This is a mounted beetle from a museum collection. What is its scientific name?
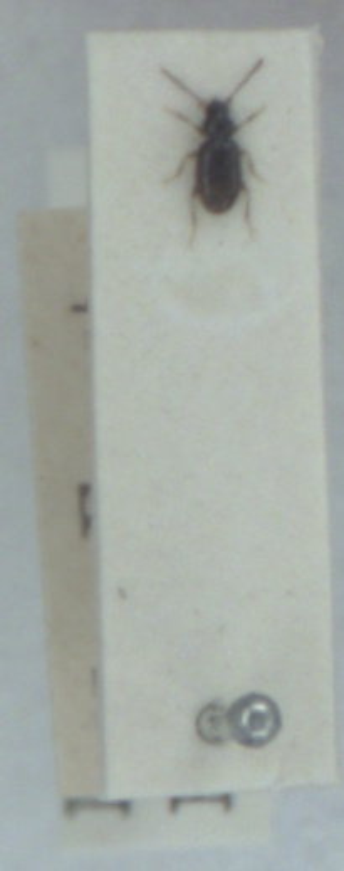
Tachys bistriatus
